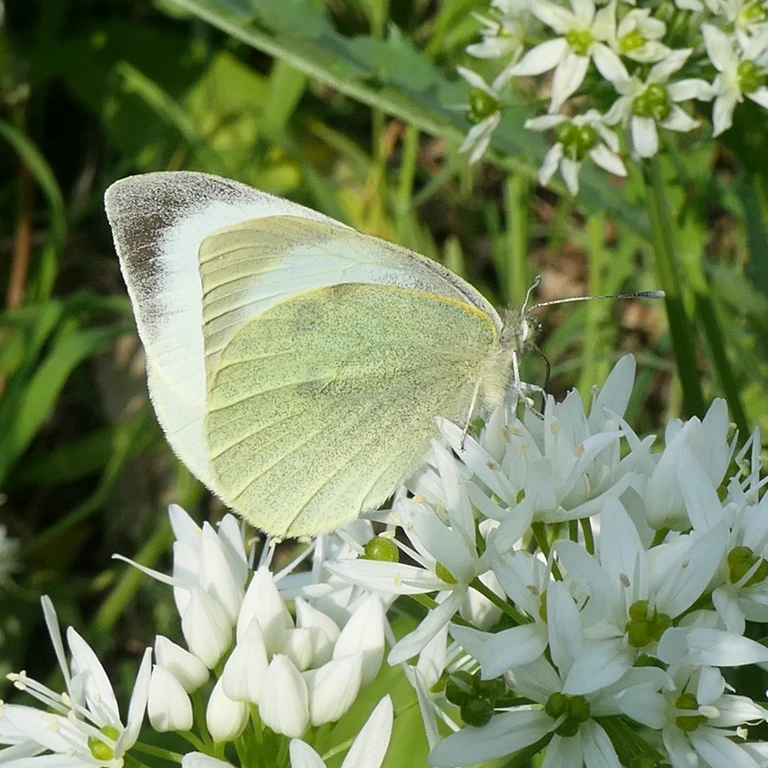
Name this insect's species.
Pieris brassicae
